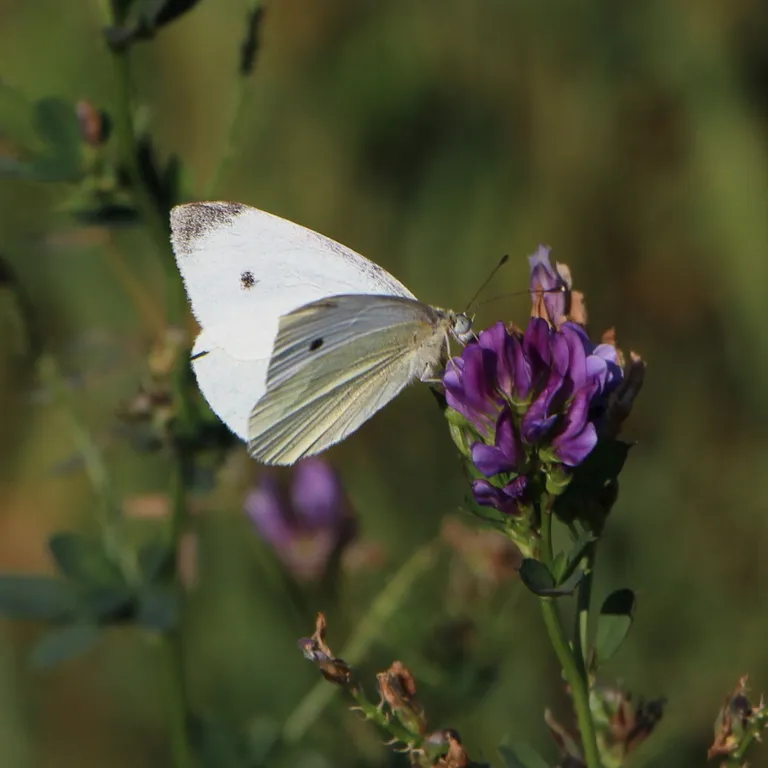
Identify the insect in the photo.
Pieris rapae
